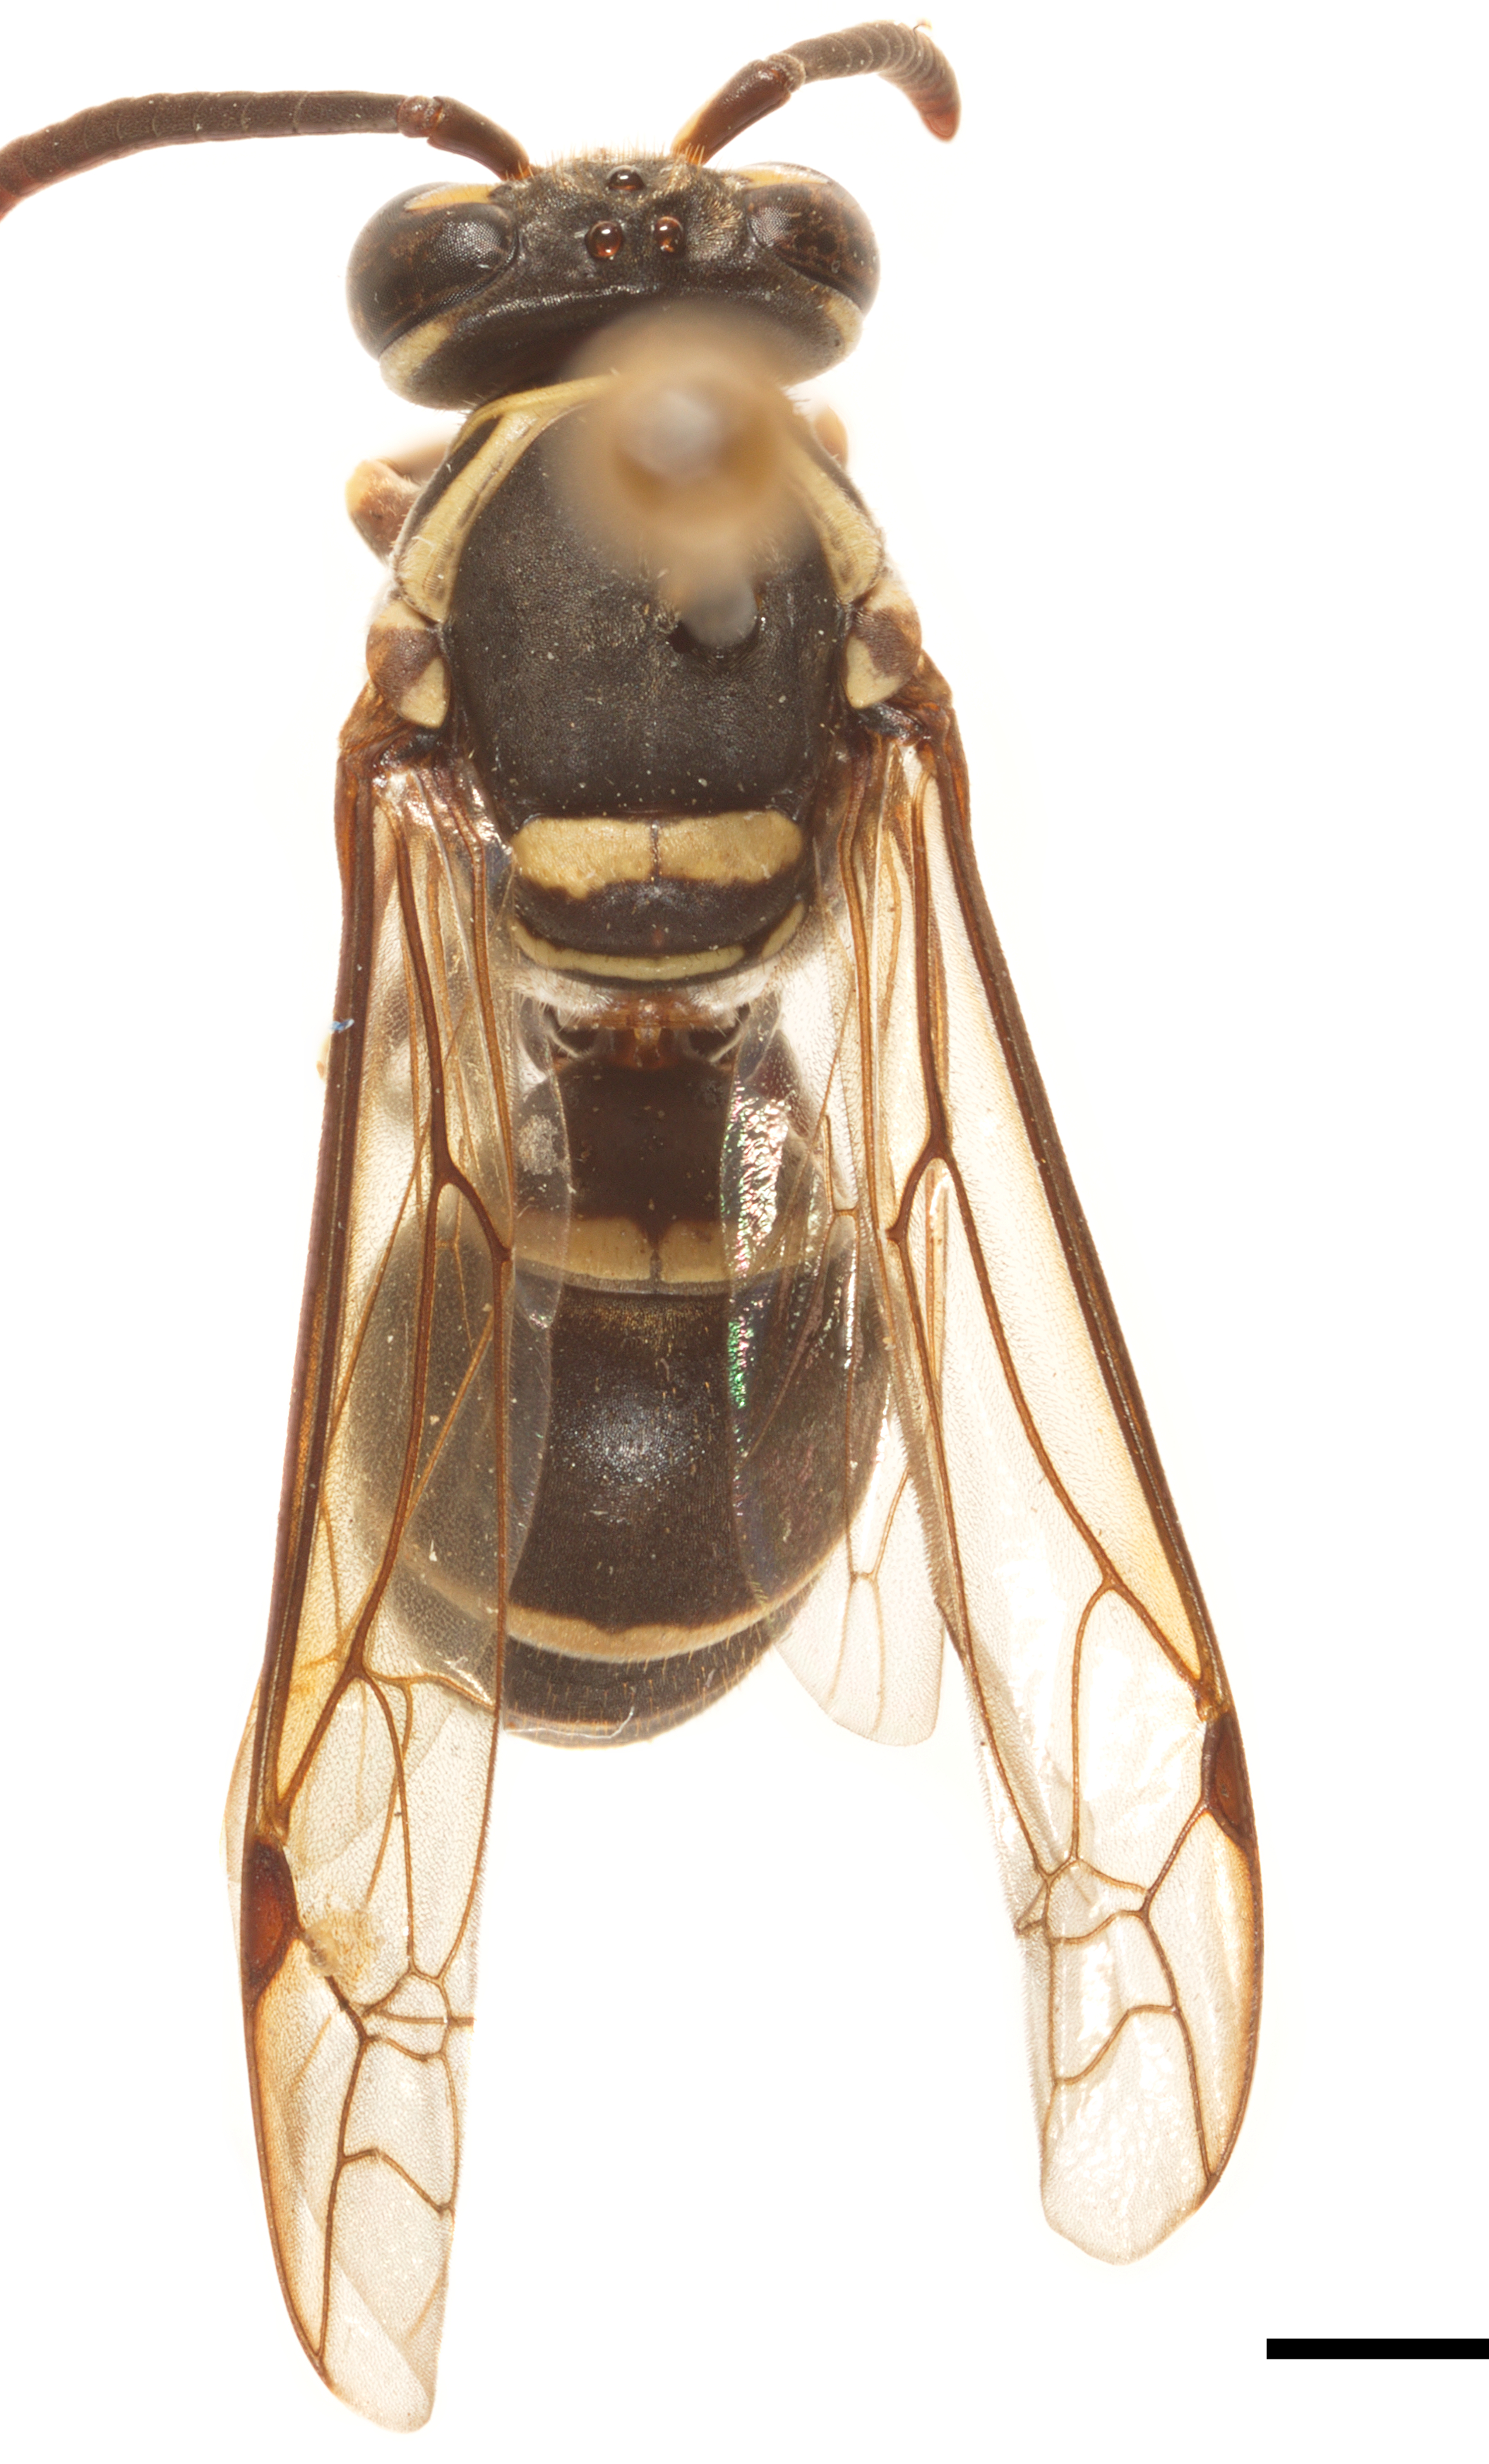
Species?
Pseudopolybia compressa
